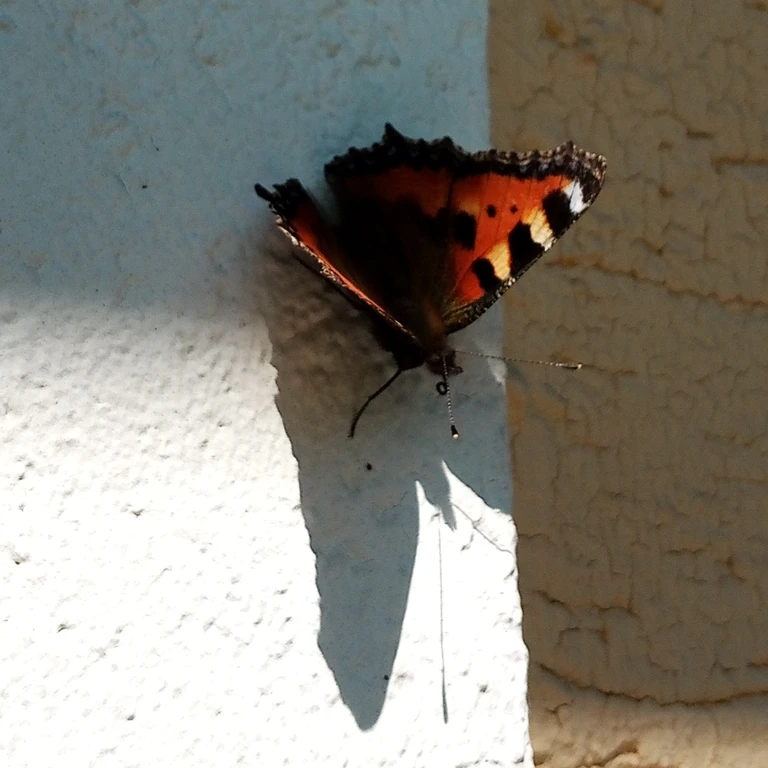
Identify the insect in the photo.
Aglais urticae
